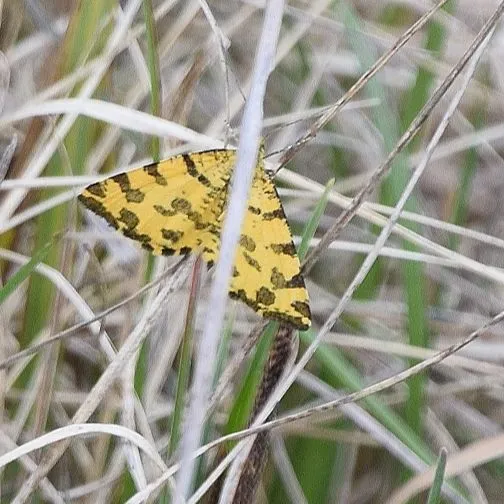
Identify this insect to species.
Pseudopanthera macularia
